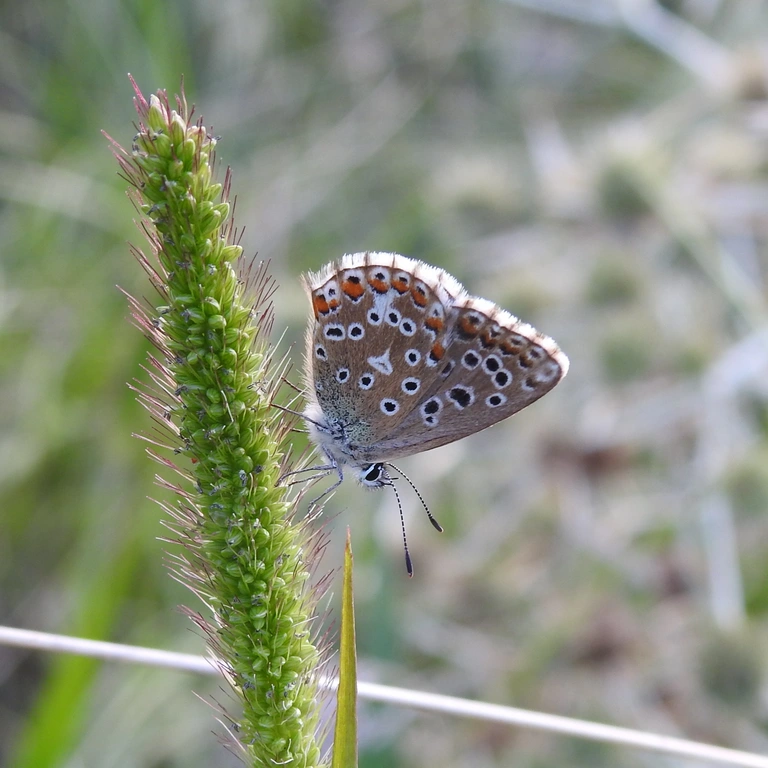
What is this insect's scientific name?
Lysandra bellargus
